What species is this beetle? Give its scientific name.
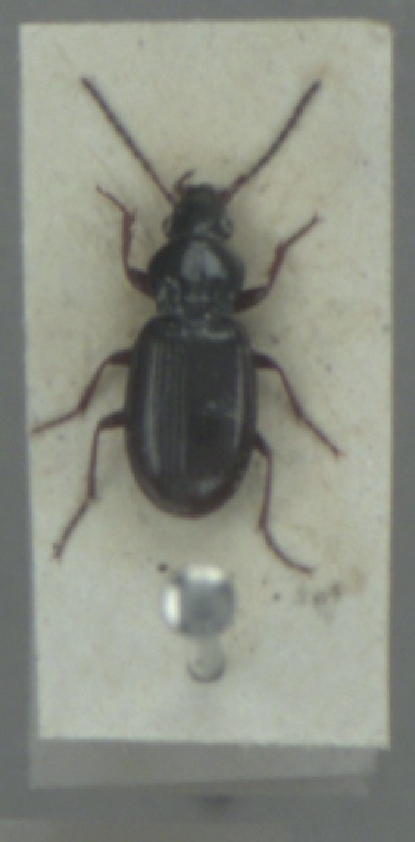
Pterostichus strenuus
